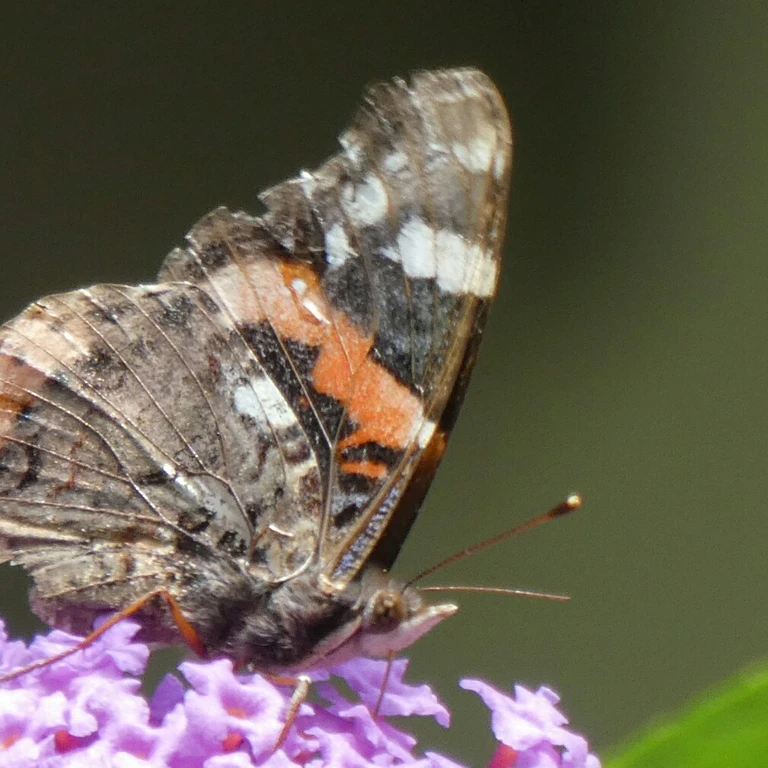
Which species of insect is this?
Vanessa atalanta
